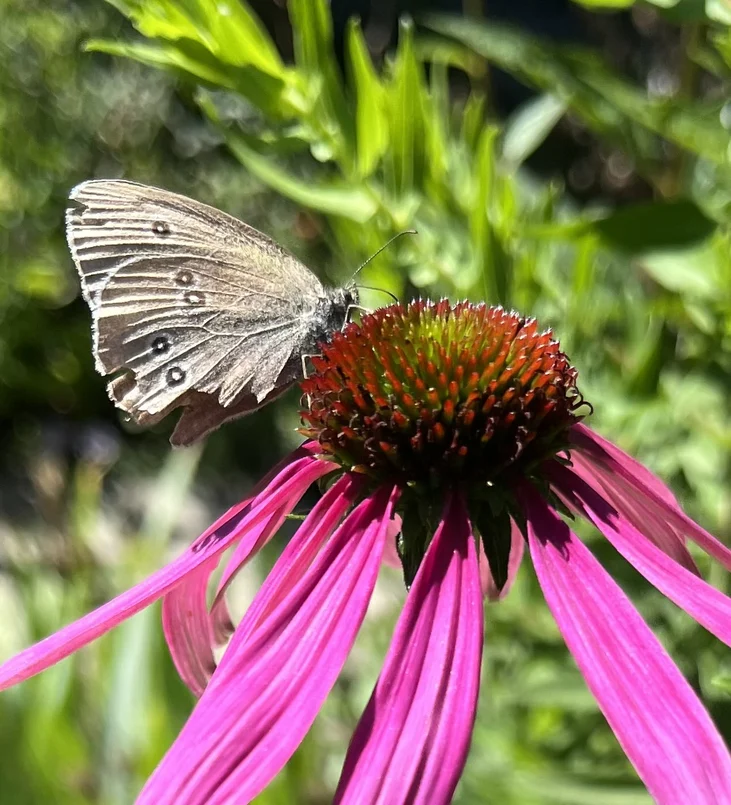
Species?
Aphantopus hyperantus
